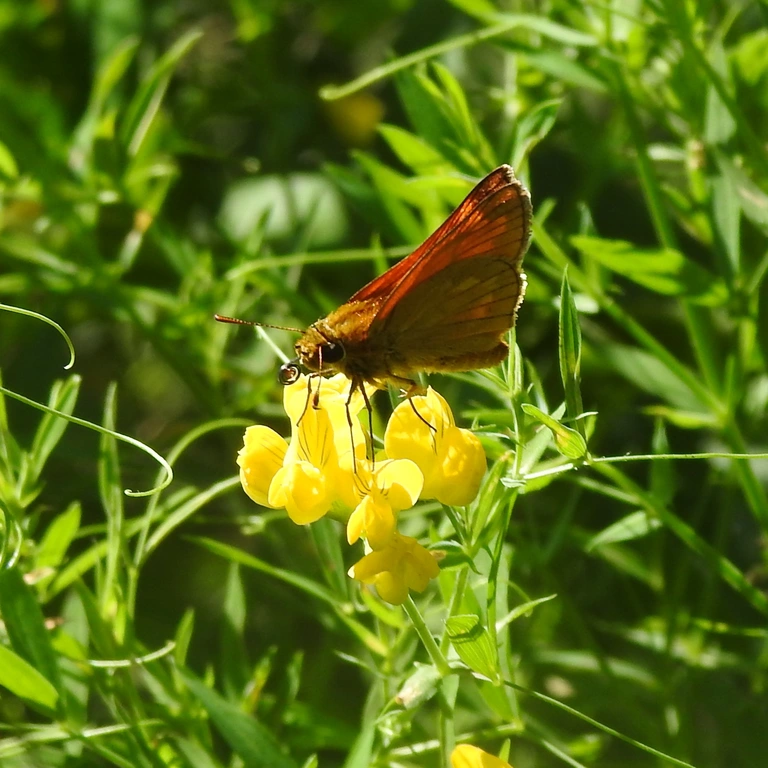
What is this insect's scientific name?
Ochlodes sylvanus (also Ochlodes venata)
